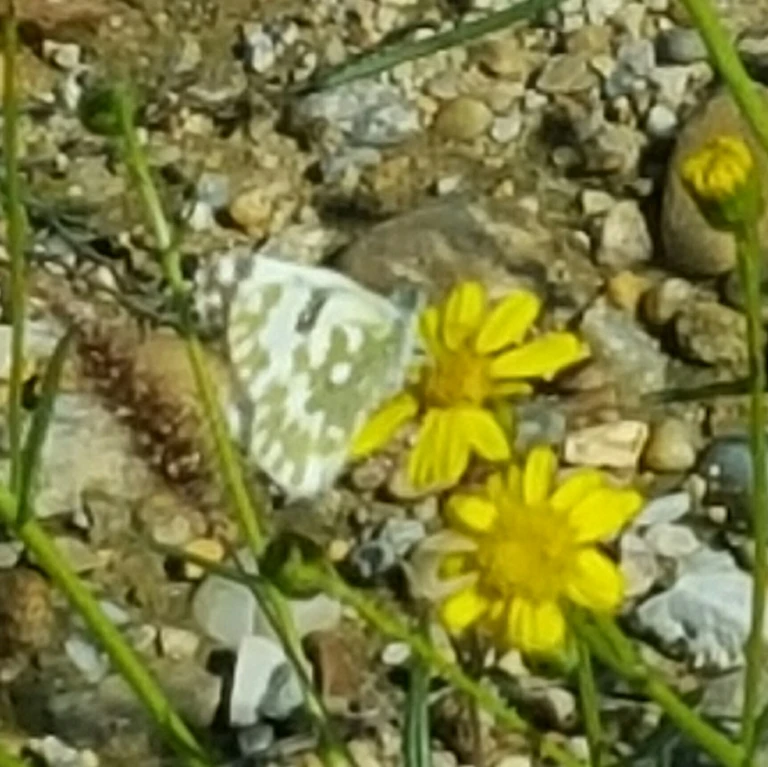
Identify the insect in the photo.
Pontia edusa
